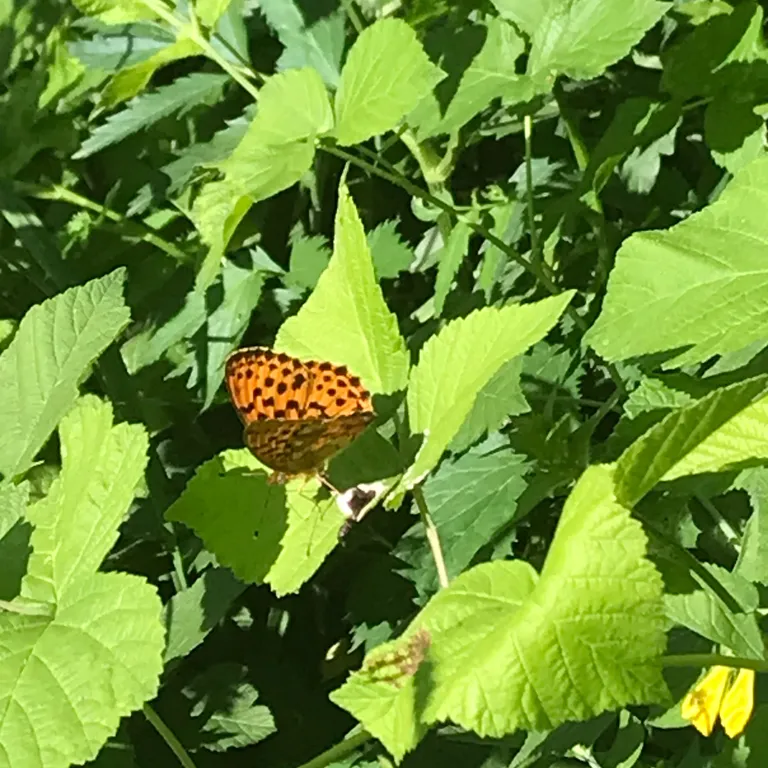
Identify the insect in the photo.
Brenthis daphne
